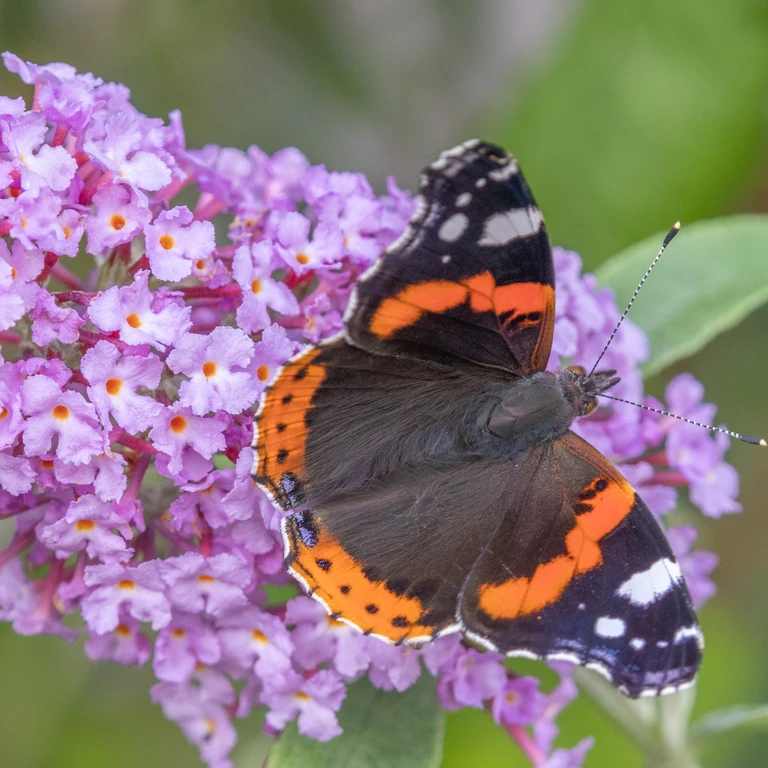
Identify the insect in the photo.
Vanessa atalanta
